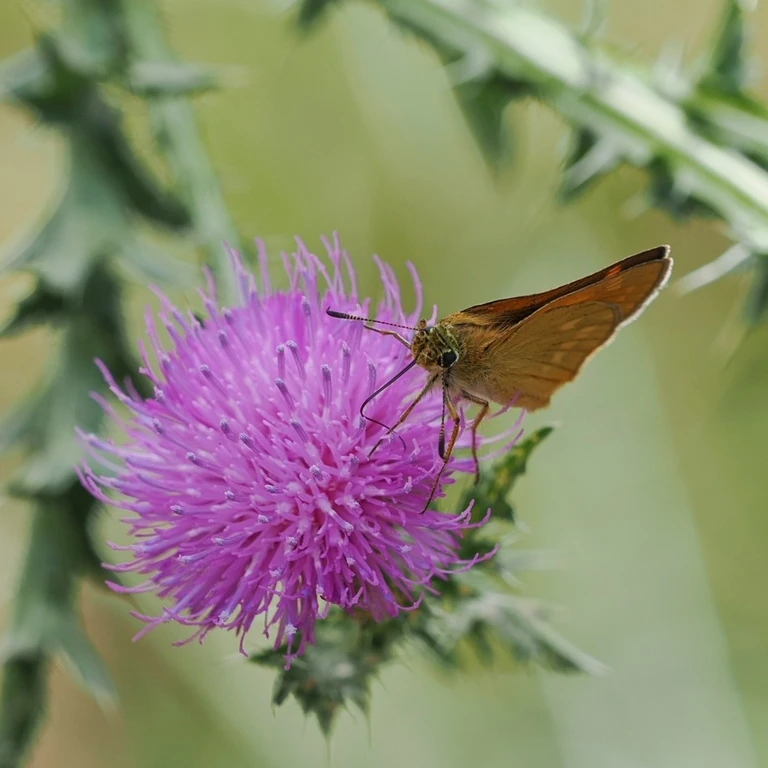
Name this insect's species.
Ochlodes sylvanus (also Ochlodes venata)
